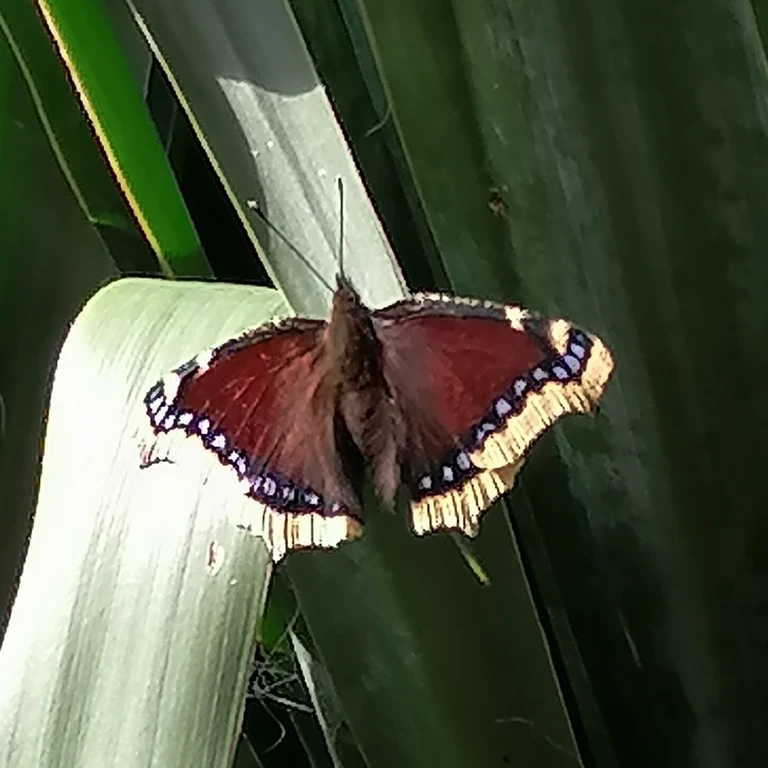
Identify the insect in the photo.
Nymphalis antiopa
